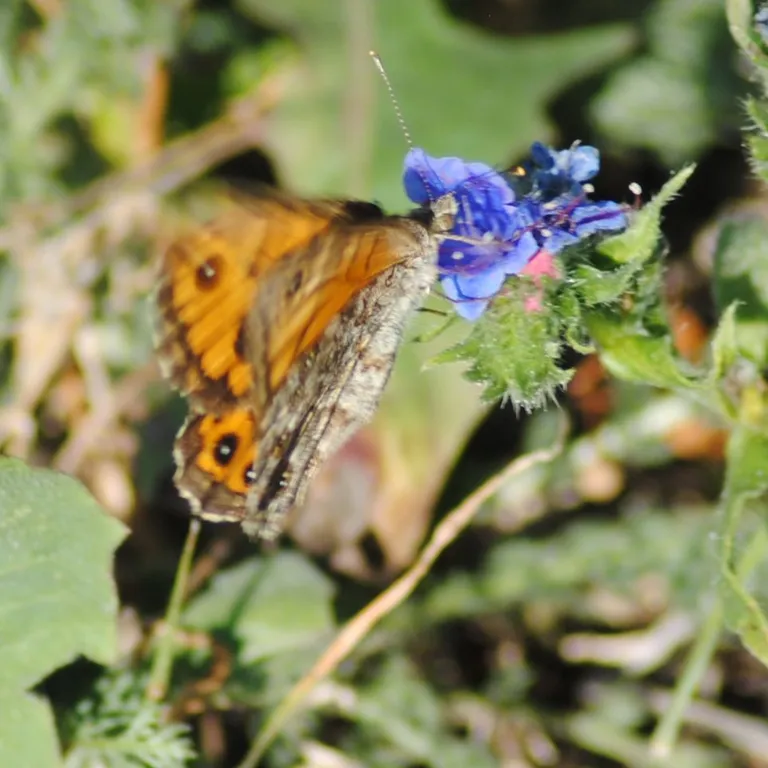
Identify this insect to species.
Lasiommata megera (also Pararge megera)
